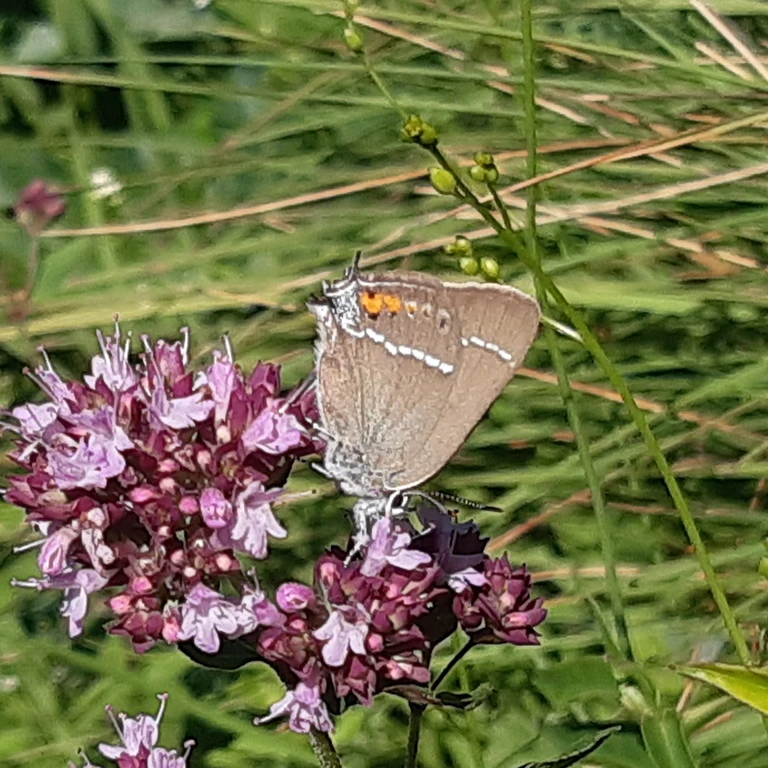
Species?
Satyrium spini (also Tuttiola spini)
